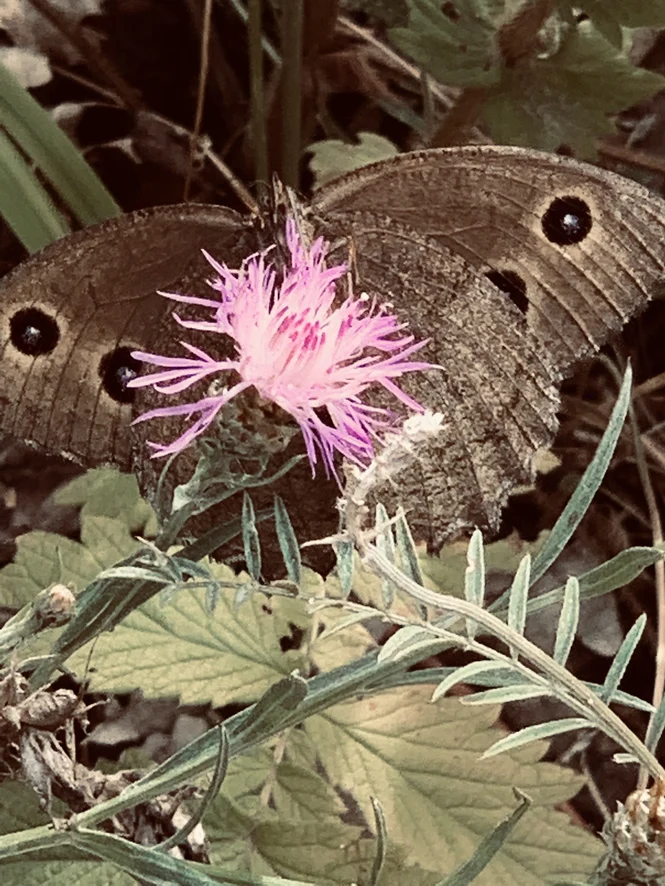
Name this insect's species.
Minois dryas
